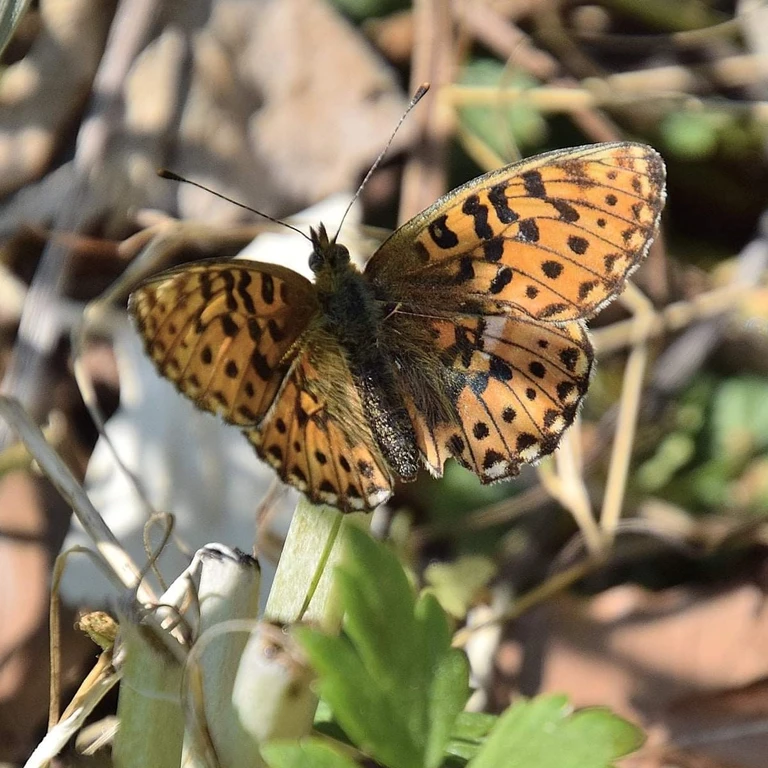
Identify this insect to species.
Boloria euphrosyne (also Clossiana euphrosyne)
